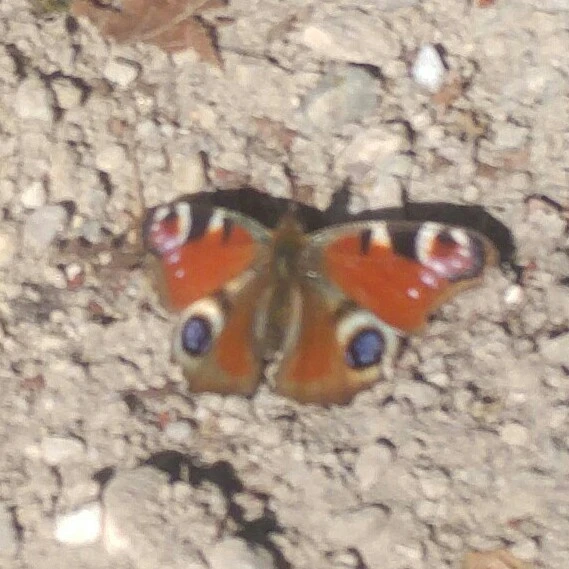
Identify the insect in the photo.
Aglais io
